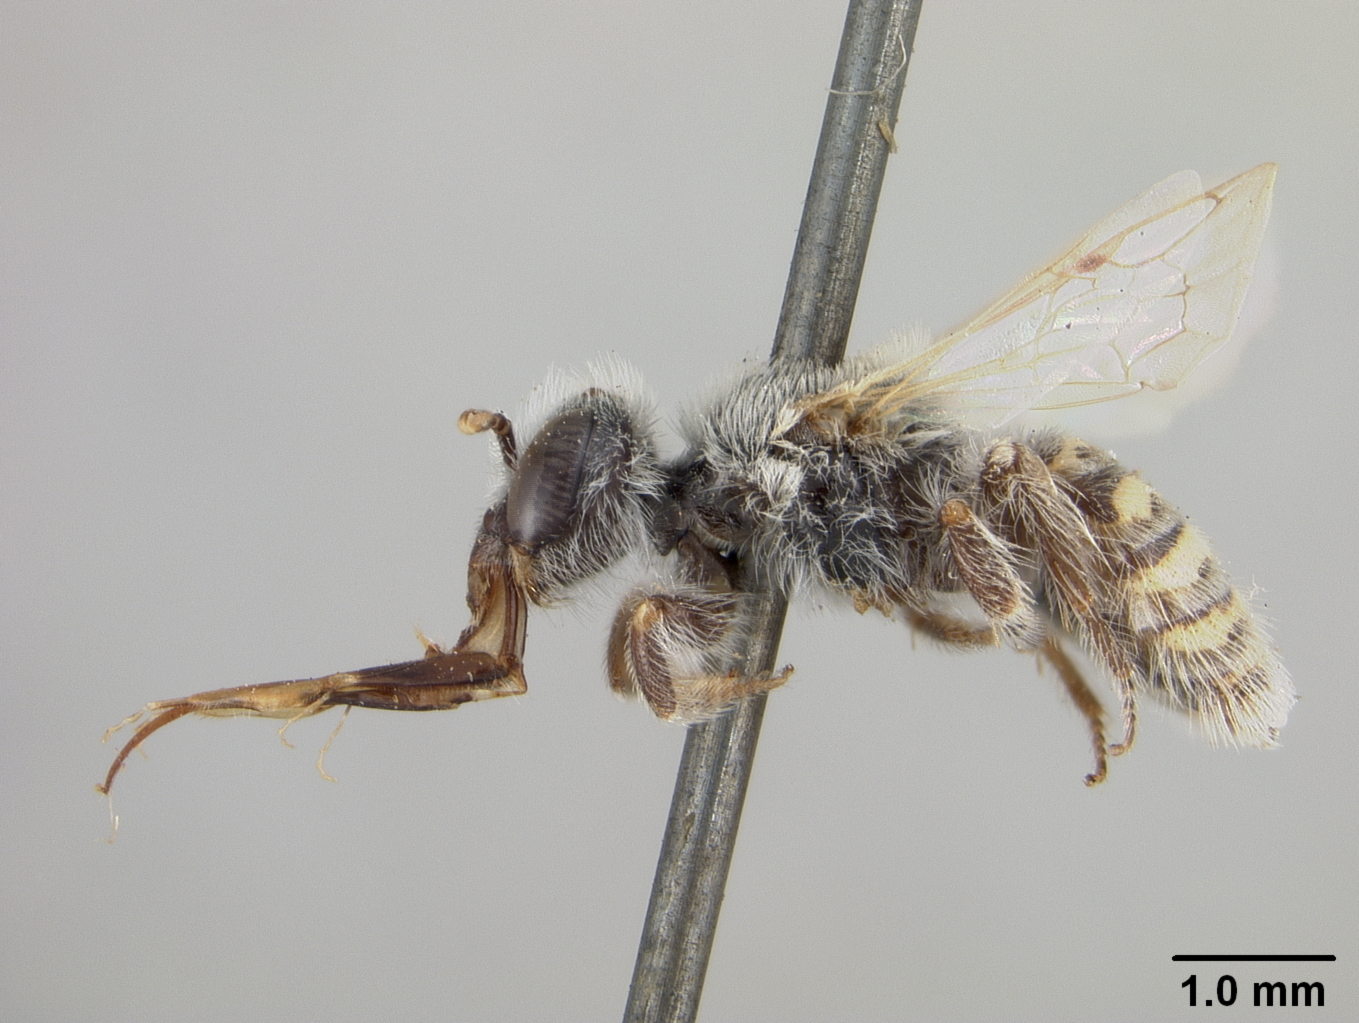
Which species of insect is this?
Calliopsis meliloti
